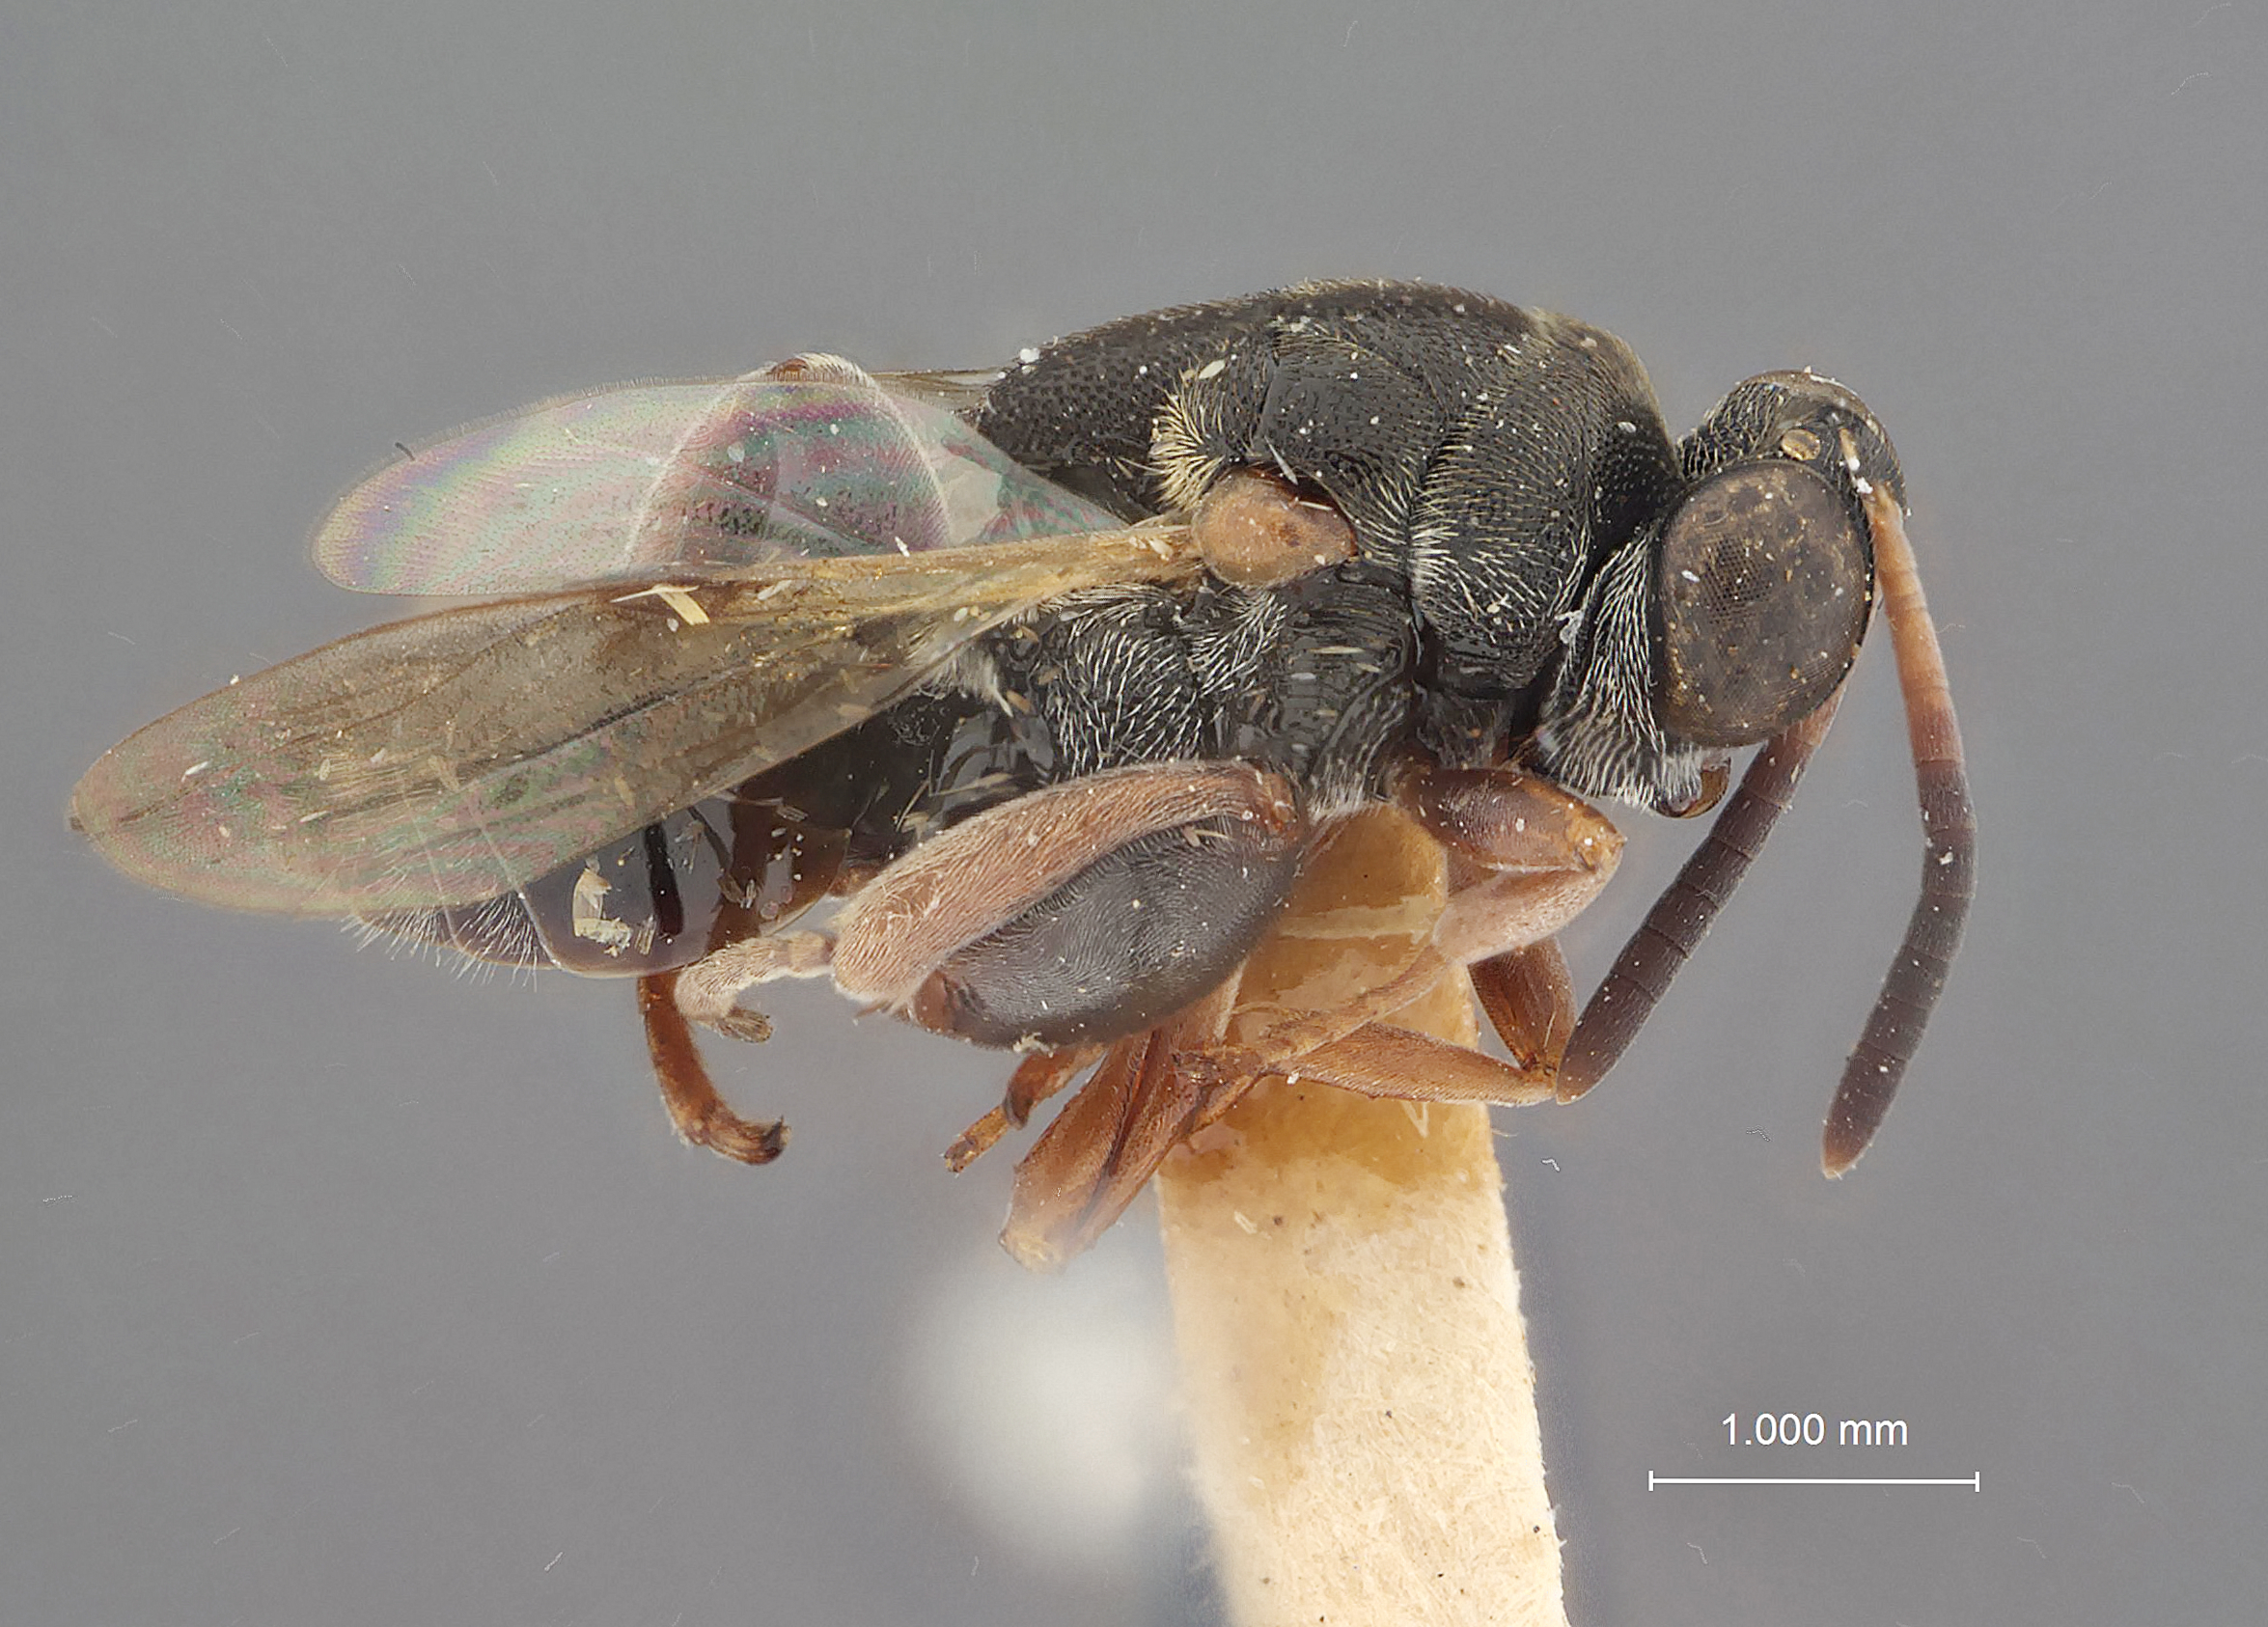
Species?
Antrocephalus atulyas
